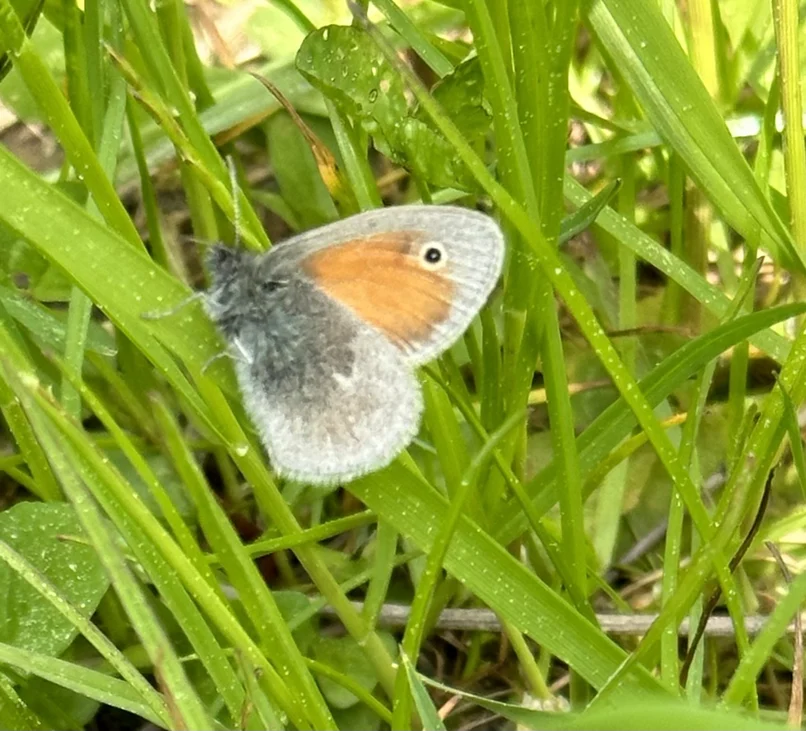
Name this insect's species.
Coenonympha pamphilus
